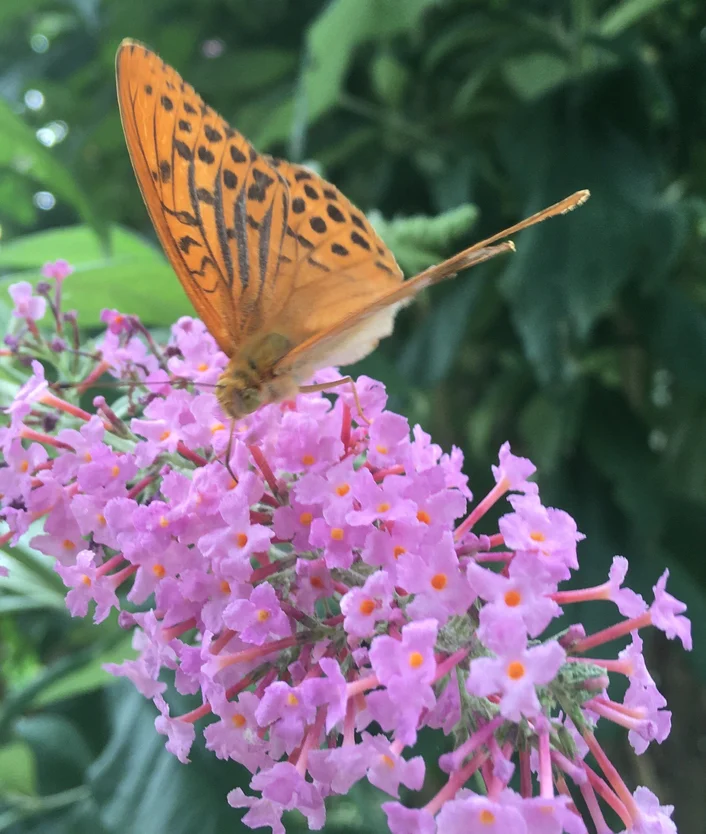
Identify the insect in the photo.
Argynnis paphia
